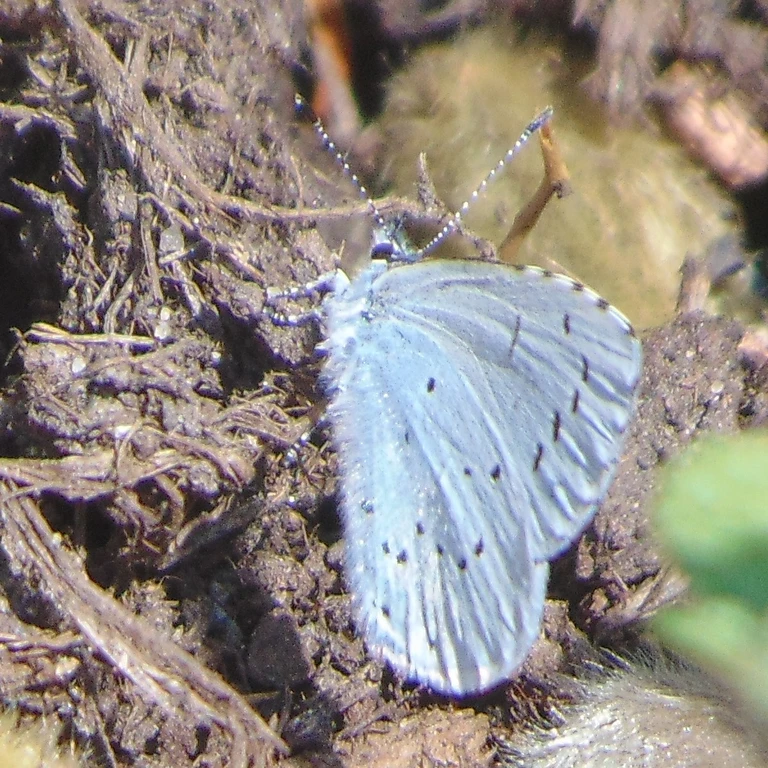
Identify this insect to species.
Celastrina argiolus
